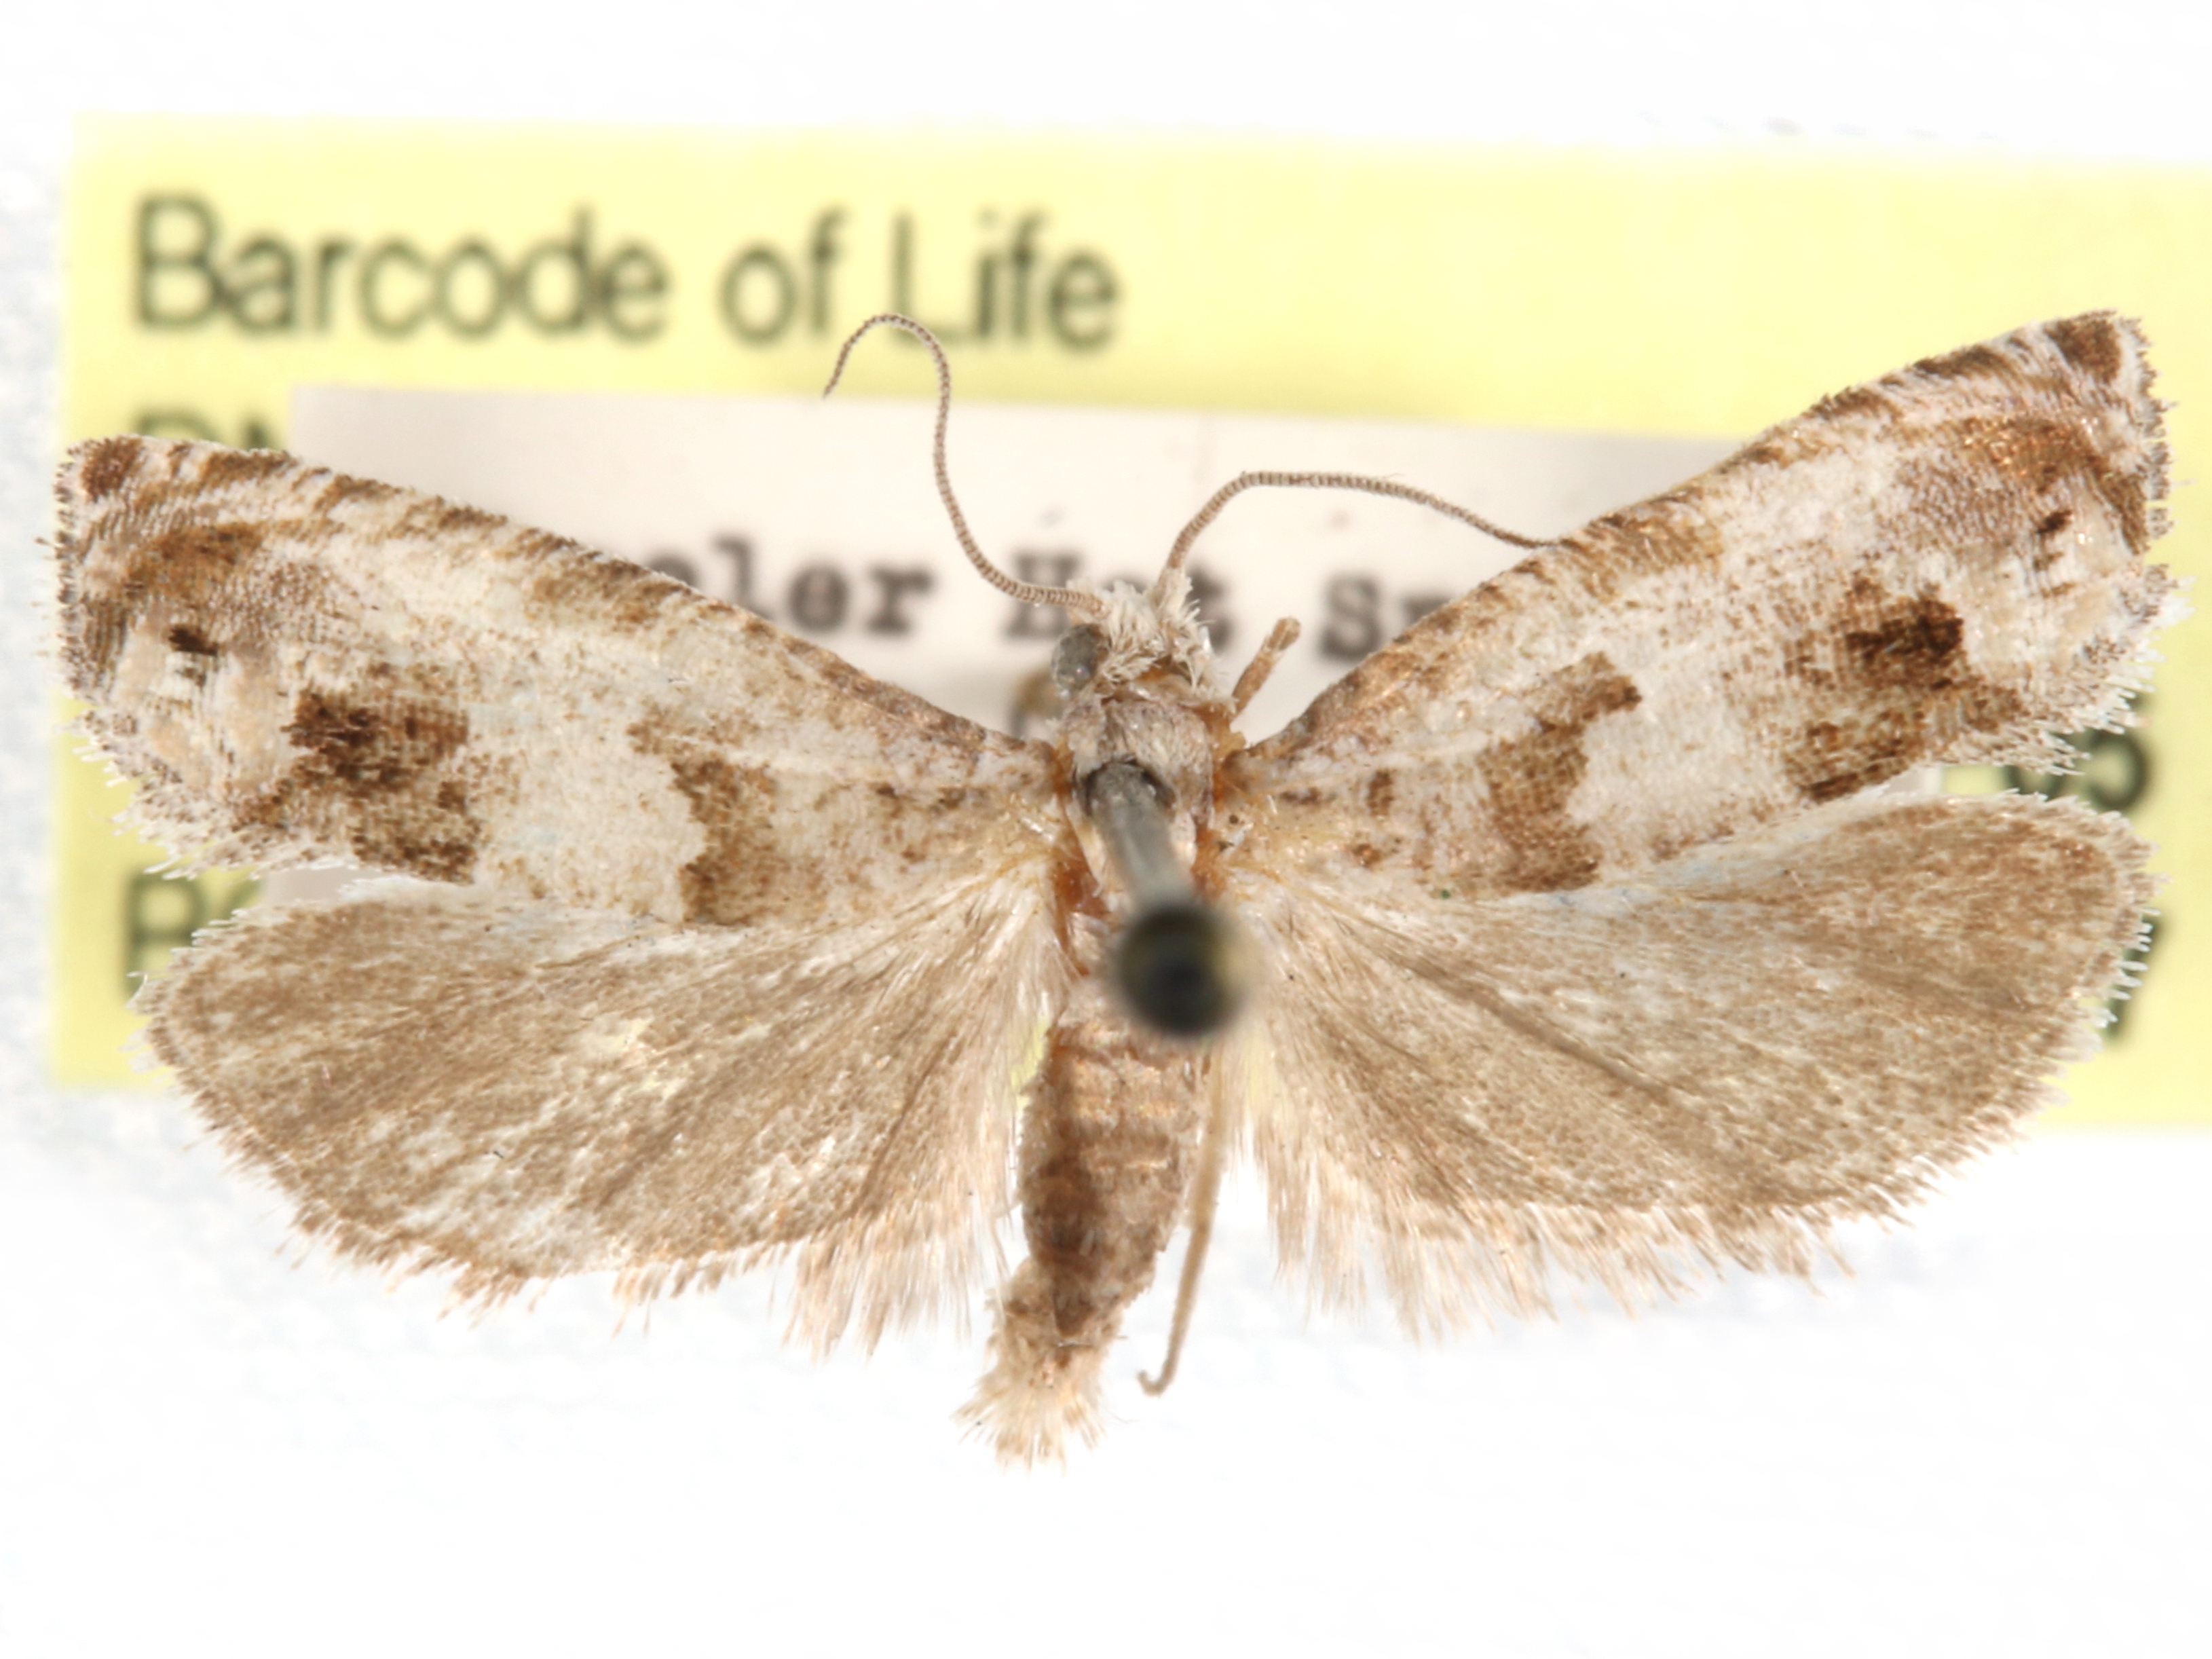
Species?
Pelochrista canana
